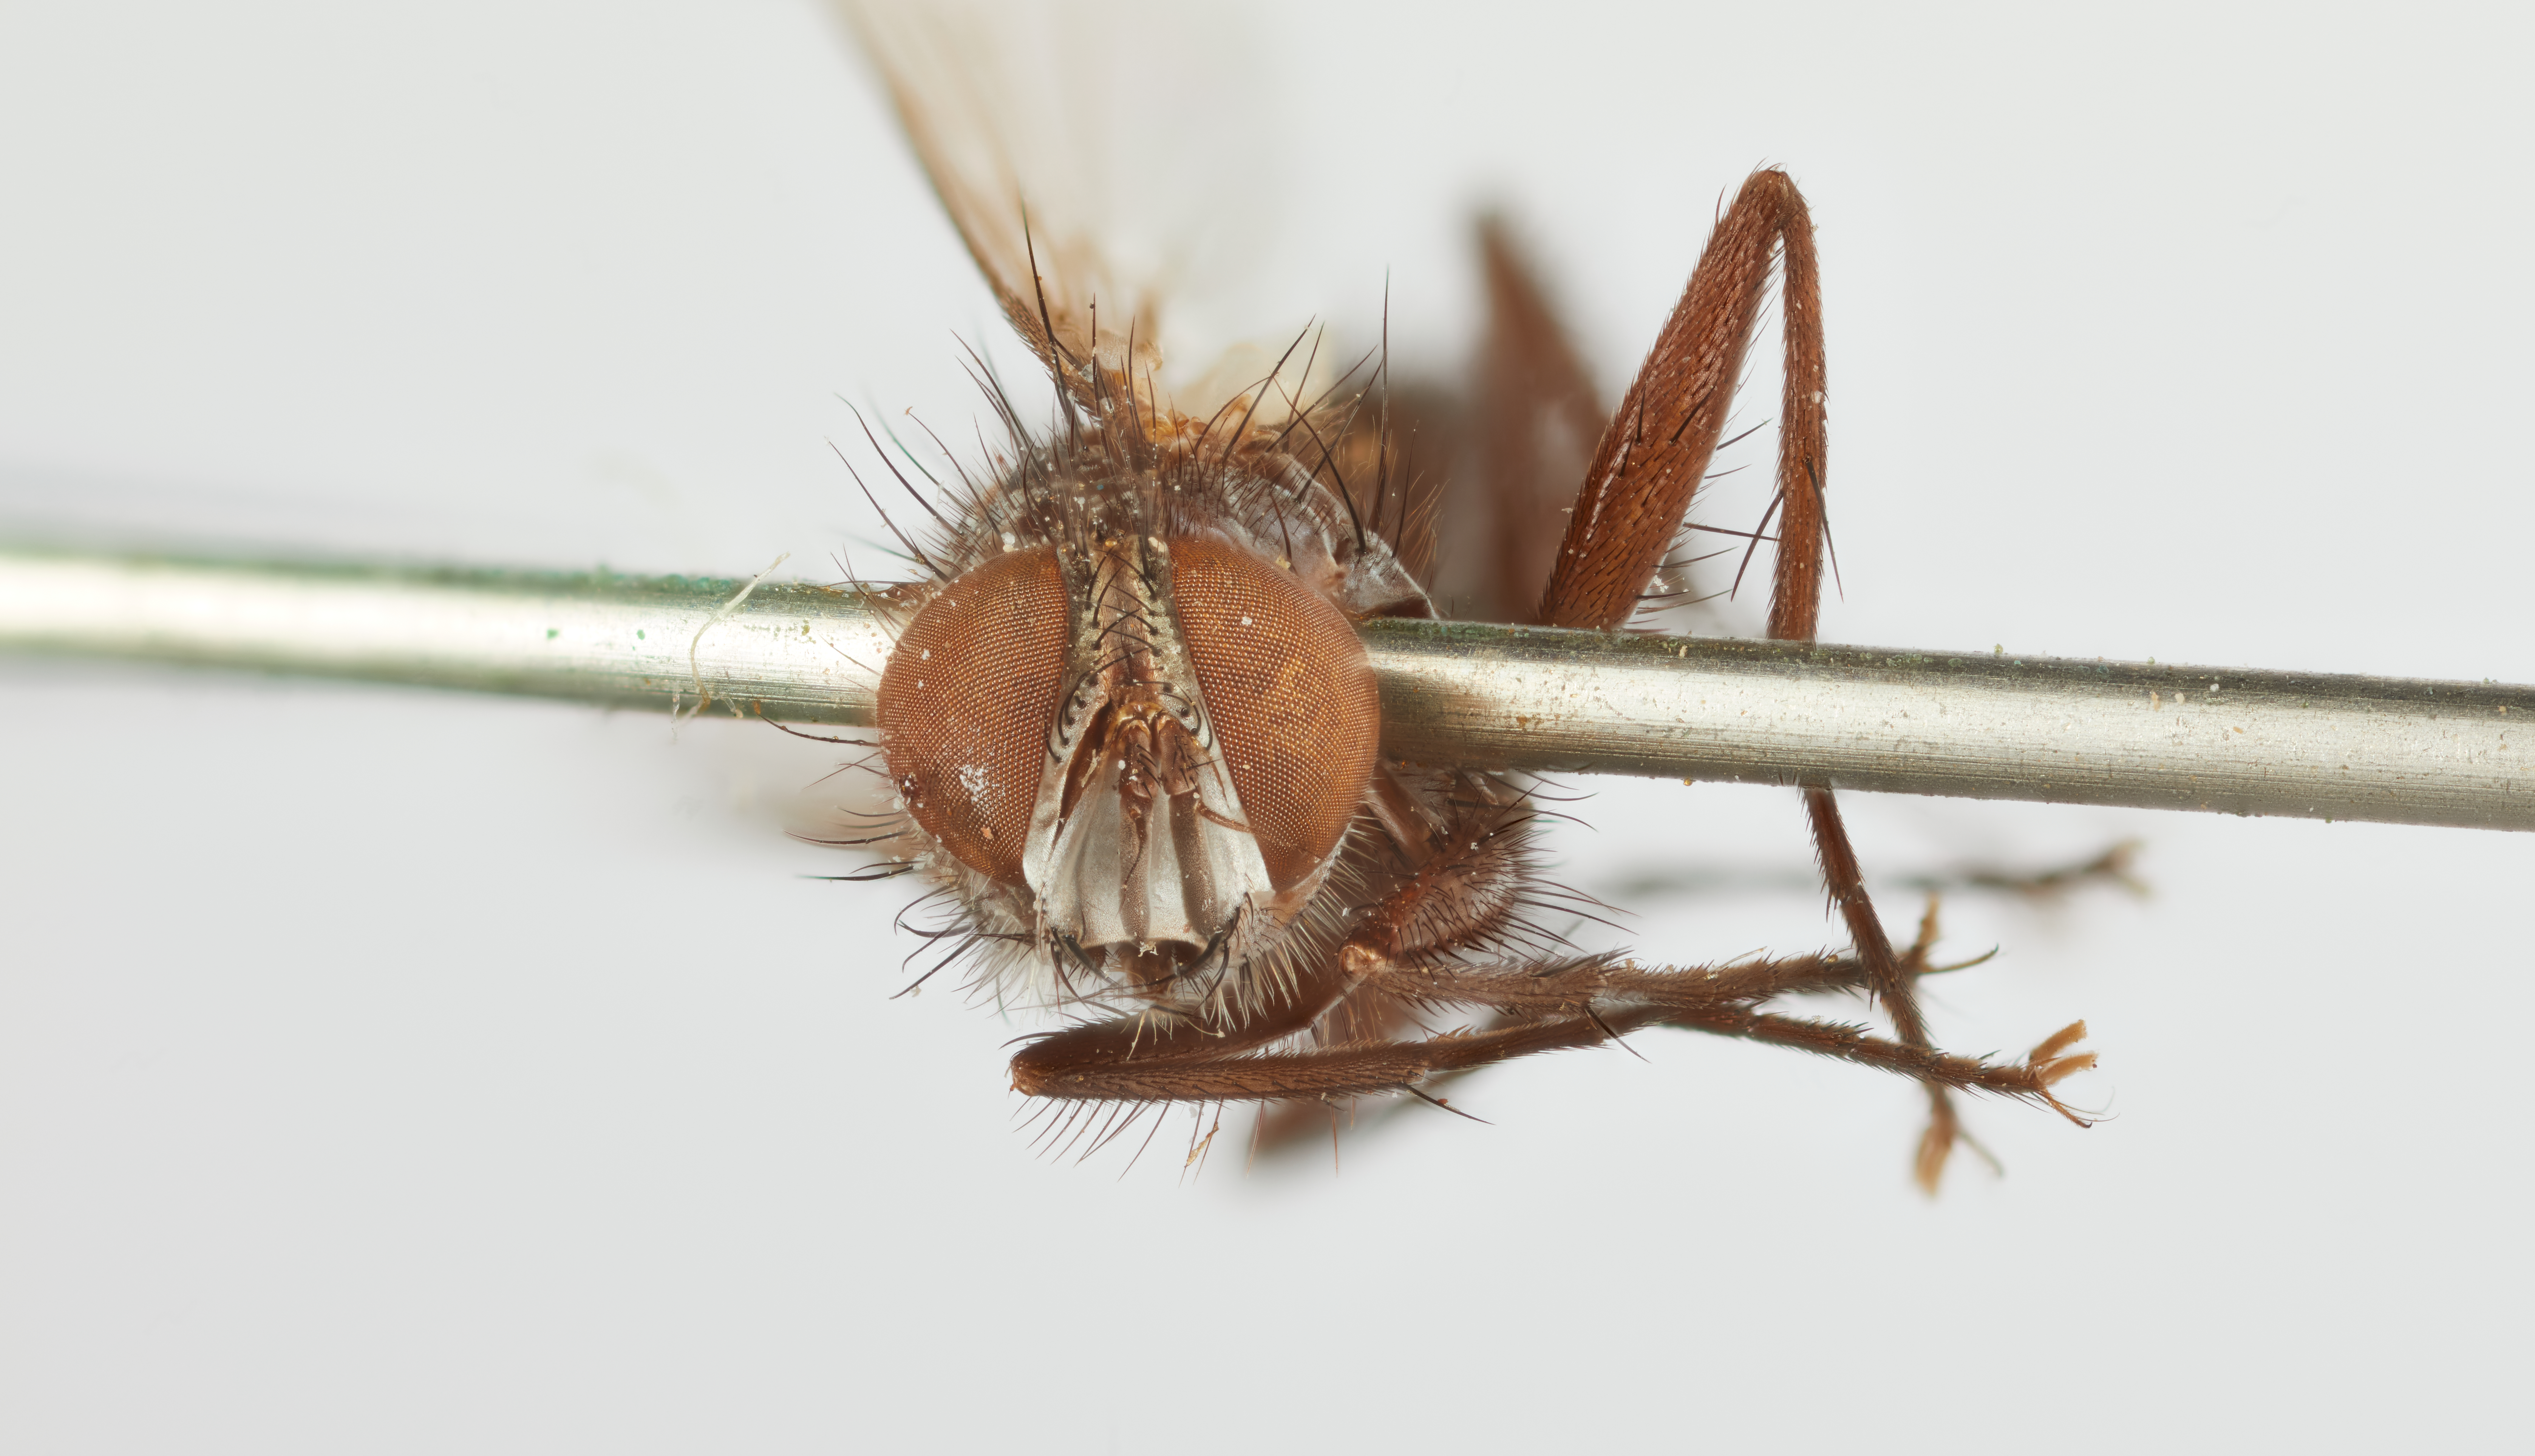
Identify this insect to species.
Anetia dimmocki
